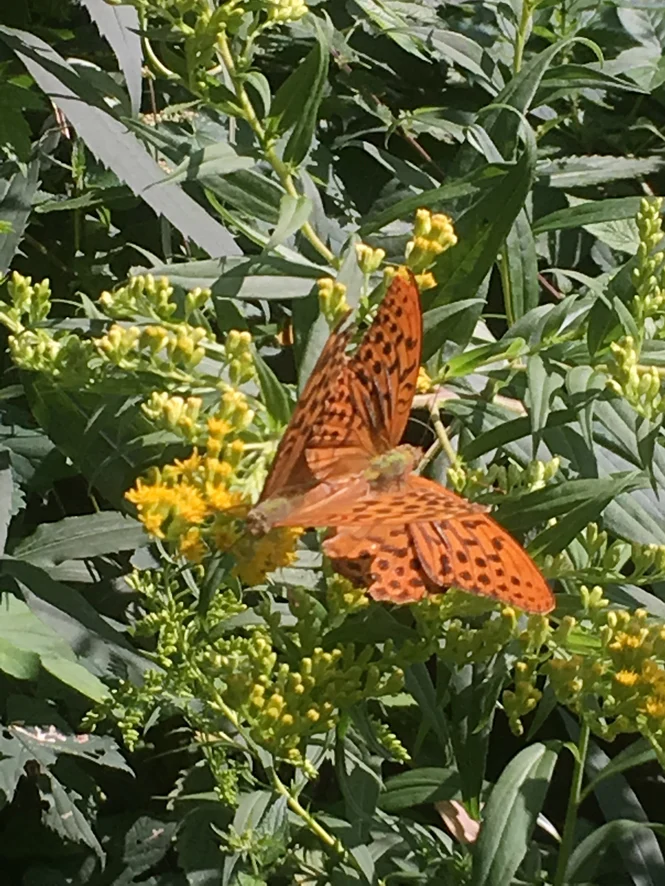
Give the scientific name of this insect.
Argynnis paphia
